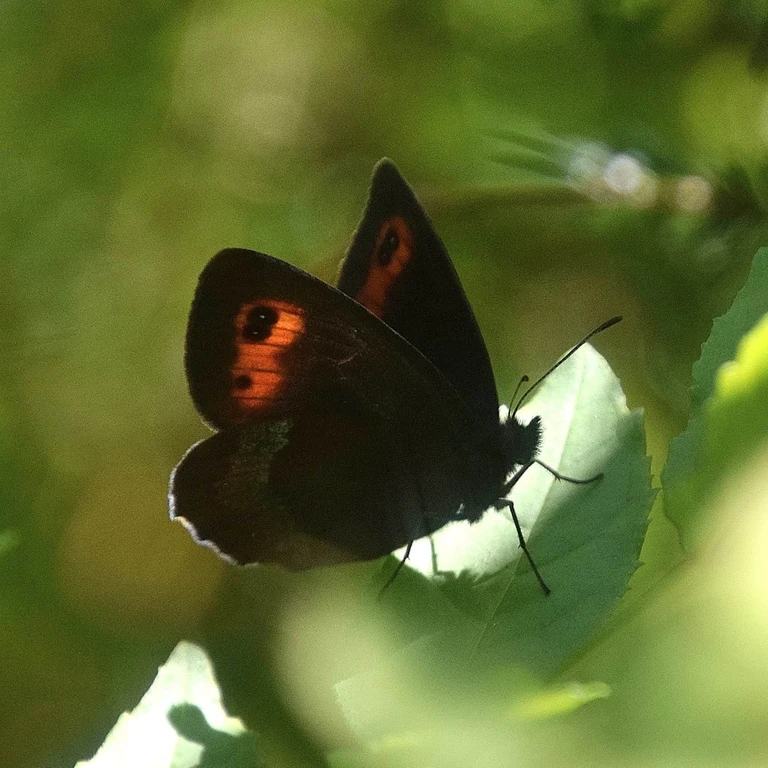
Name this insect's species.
Erebia aethiops
